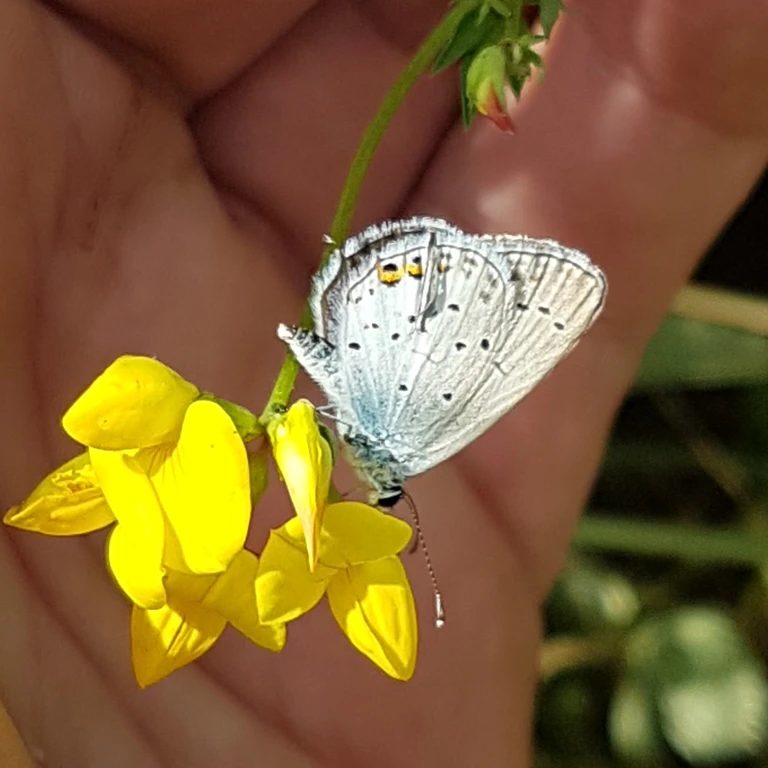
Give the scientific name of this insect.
Cupido argiades (also Elkalyce argiades)
